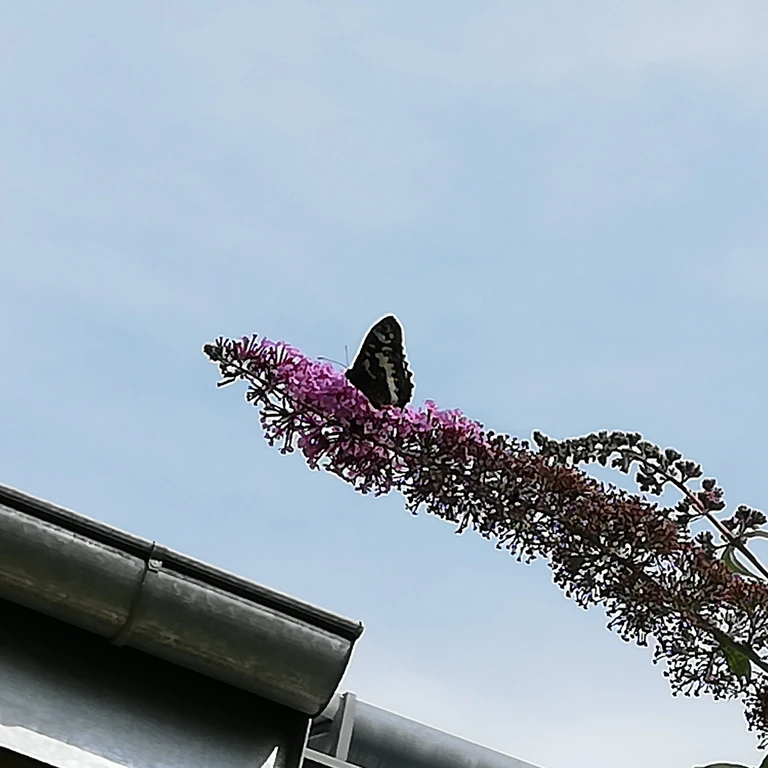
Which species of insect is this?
Brintesia circe
